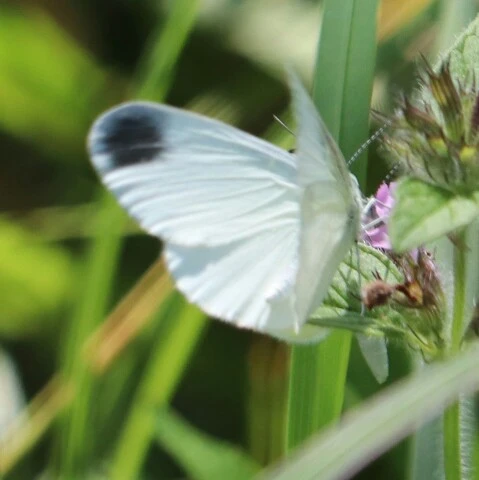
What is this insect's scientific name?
Leptidea sinapis/juvernica
